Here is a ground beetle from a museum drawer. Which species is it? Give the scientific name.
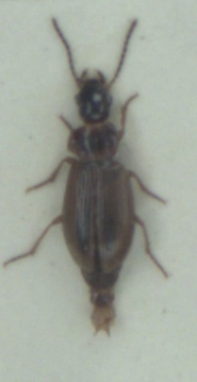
Dicheirotrichus placidus
